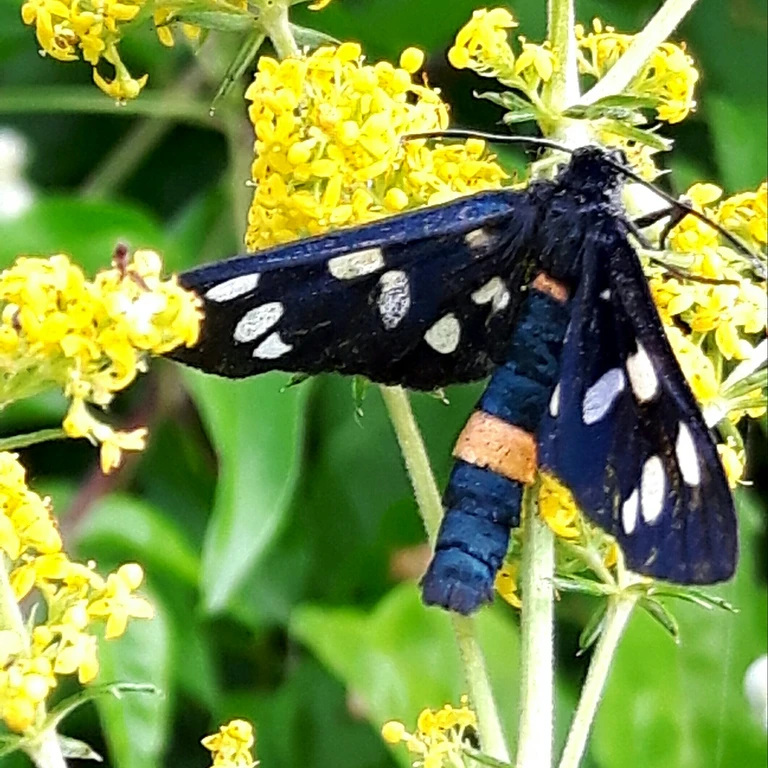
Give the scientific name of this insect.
Amata phegea
